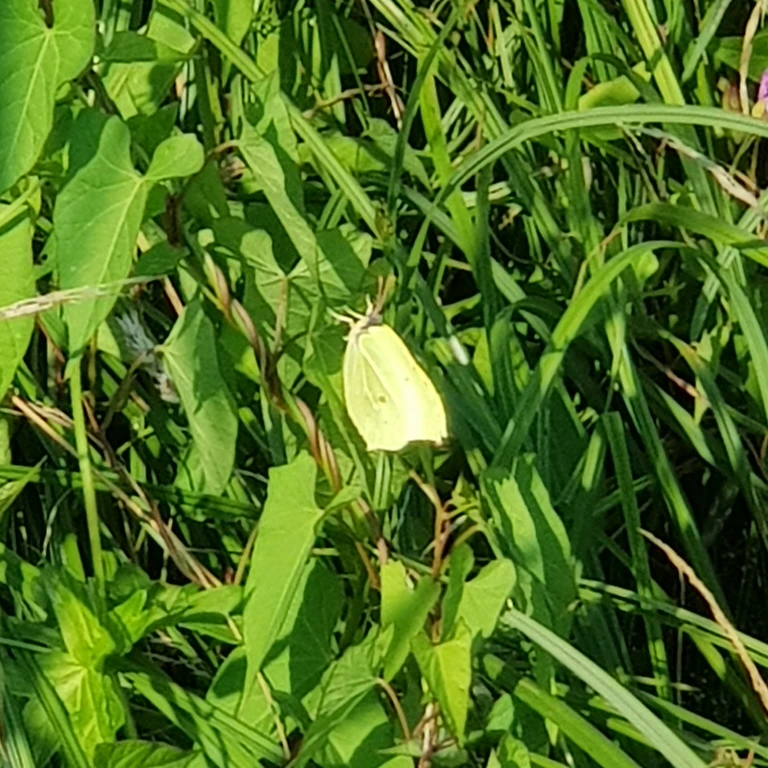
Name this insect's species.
Gonepteryx rhamni
